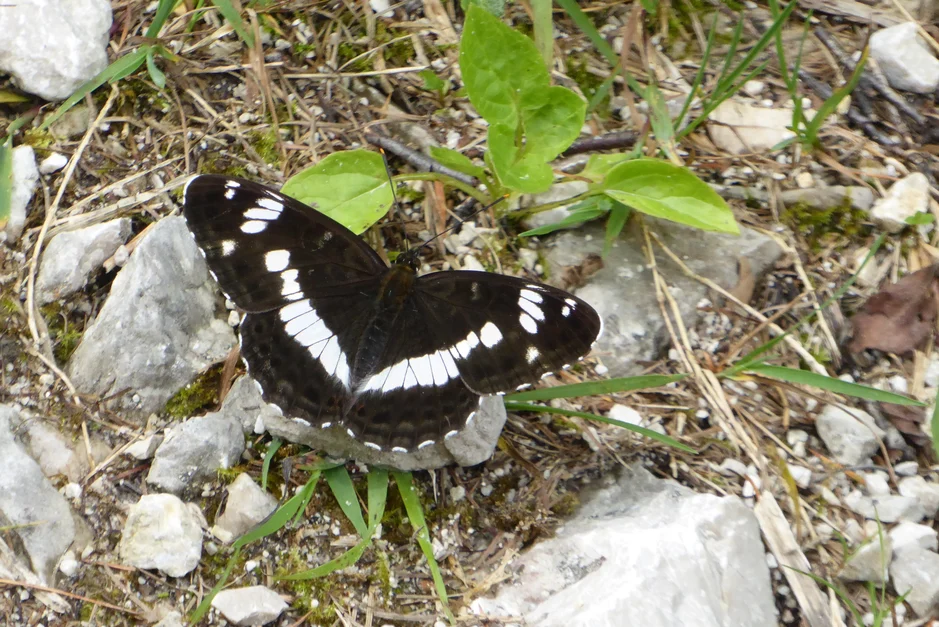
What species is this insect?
Limenitis camilla (also Ladoga camilla)
